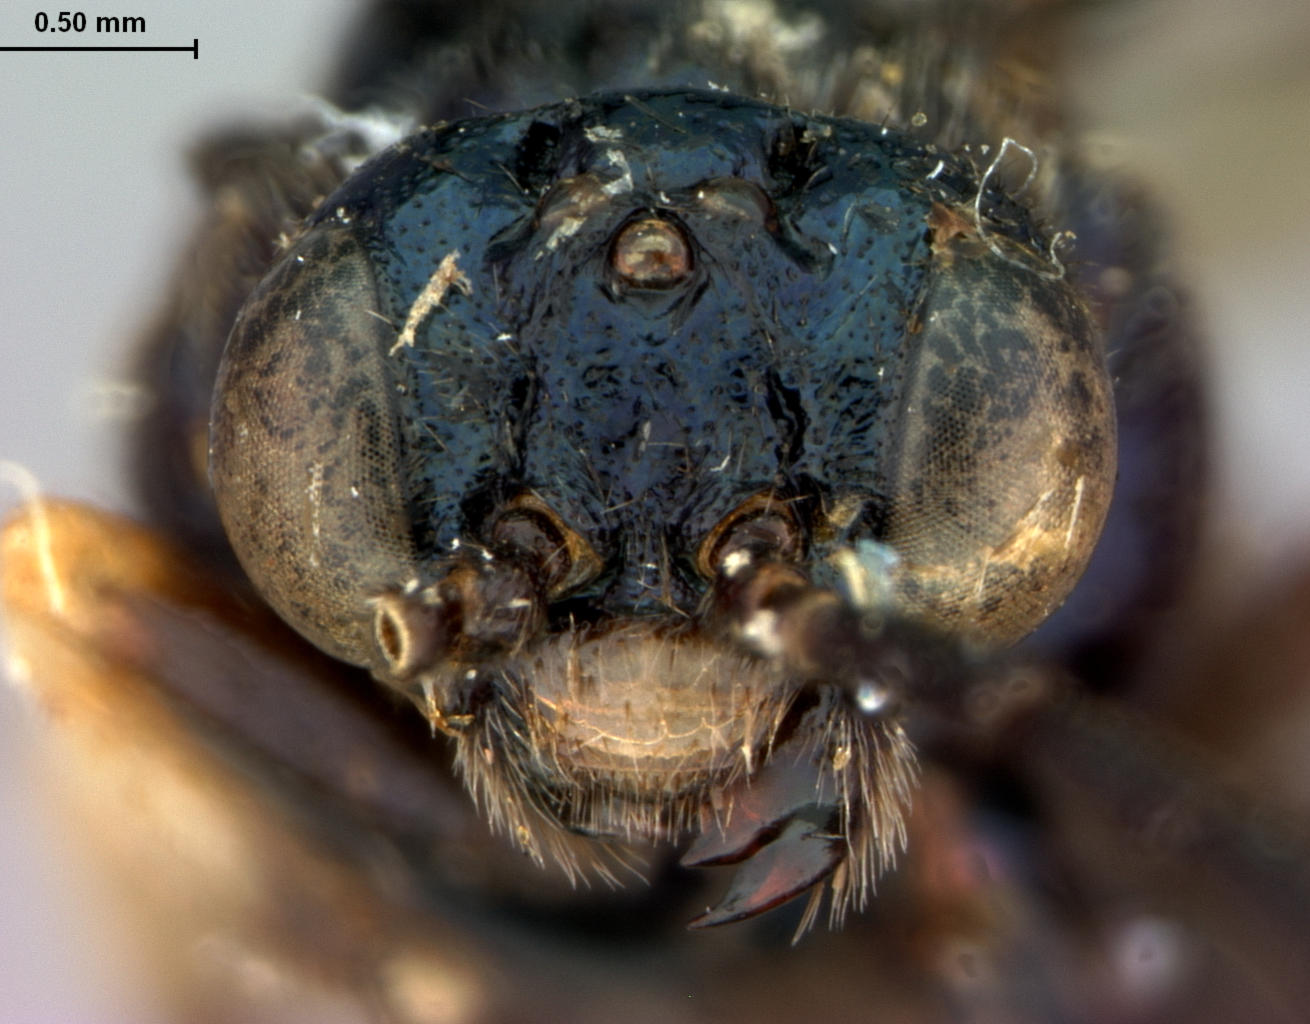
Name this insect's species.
Senoclidia amala
